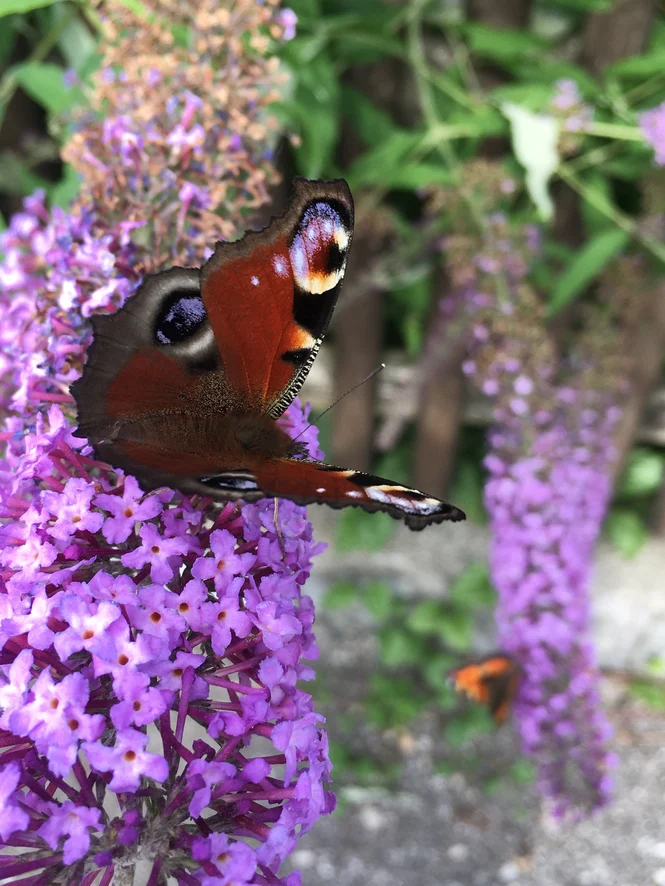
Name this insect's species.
Aglais io
